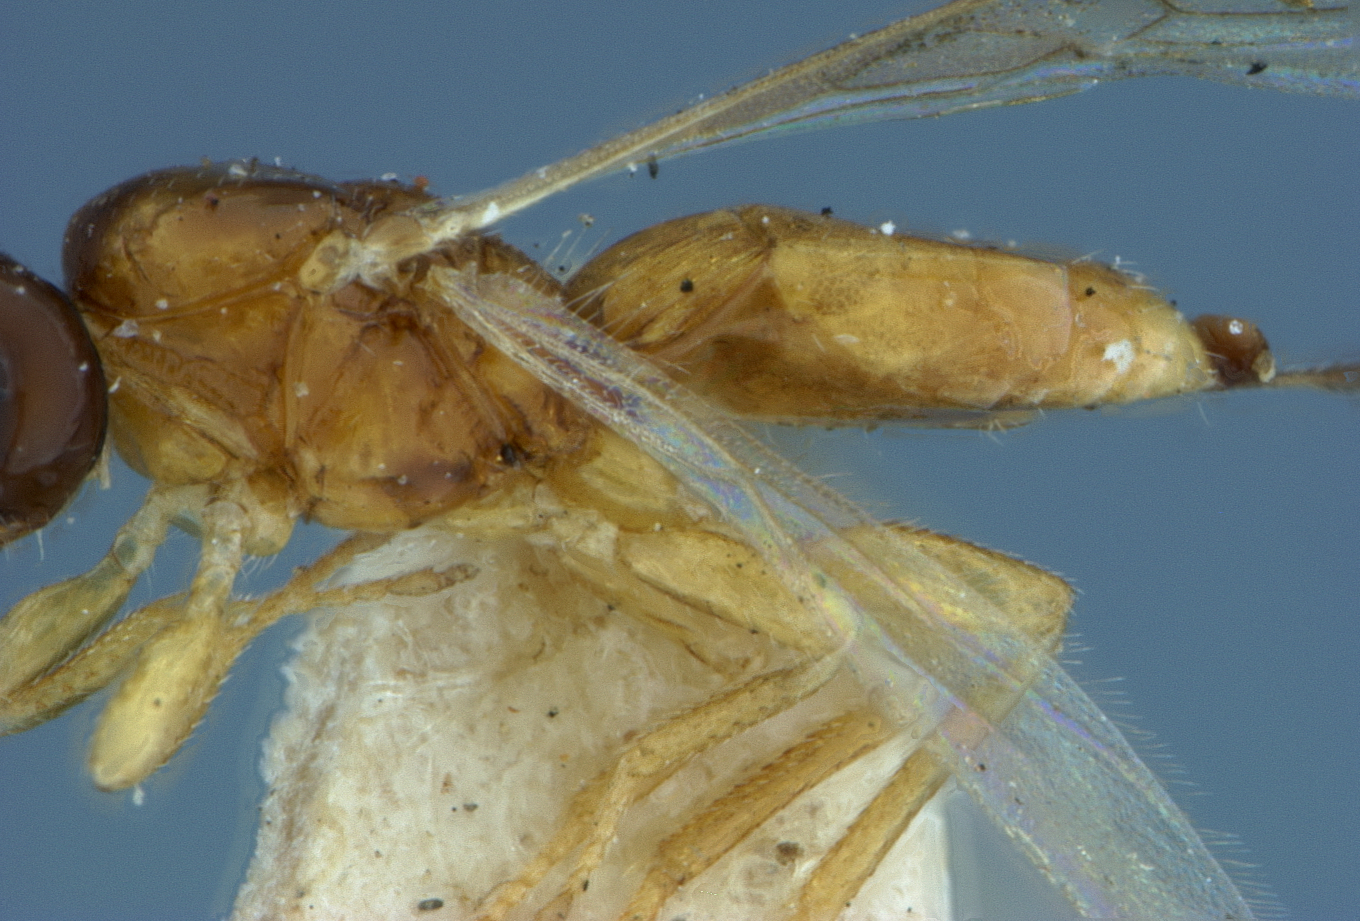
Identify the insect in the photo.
Ecphylus nigriceps
